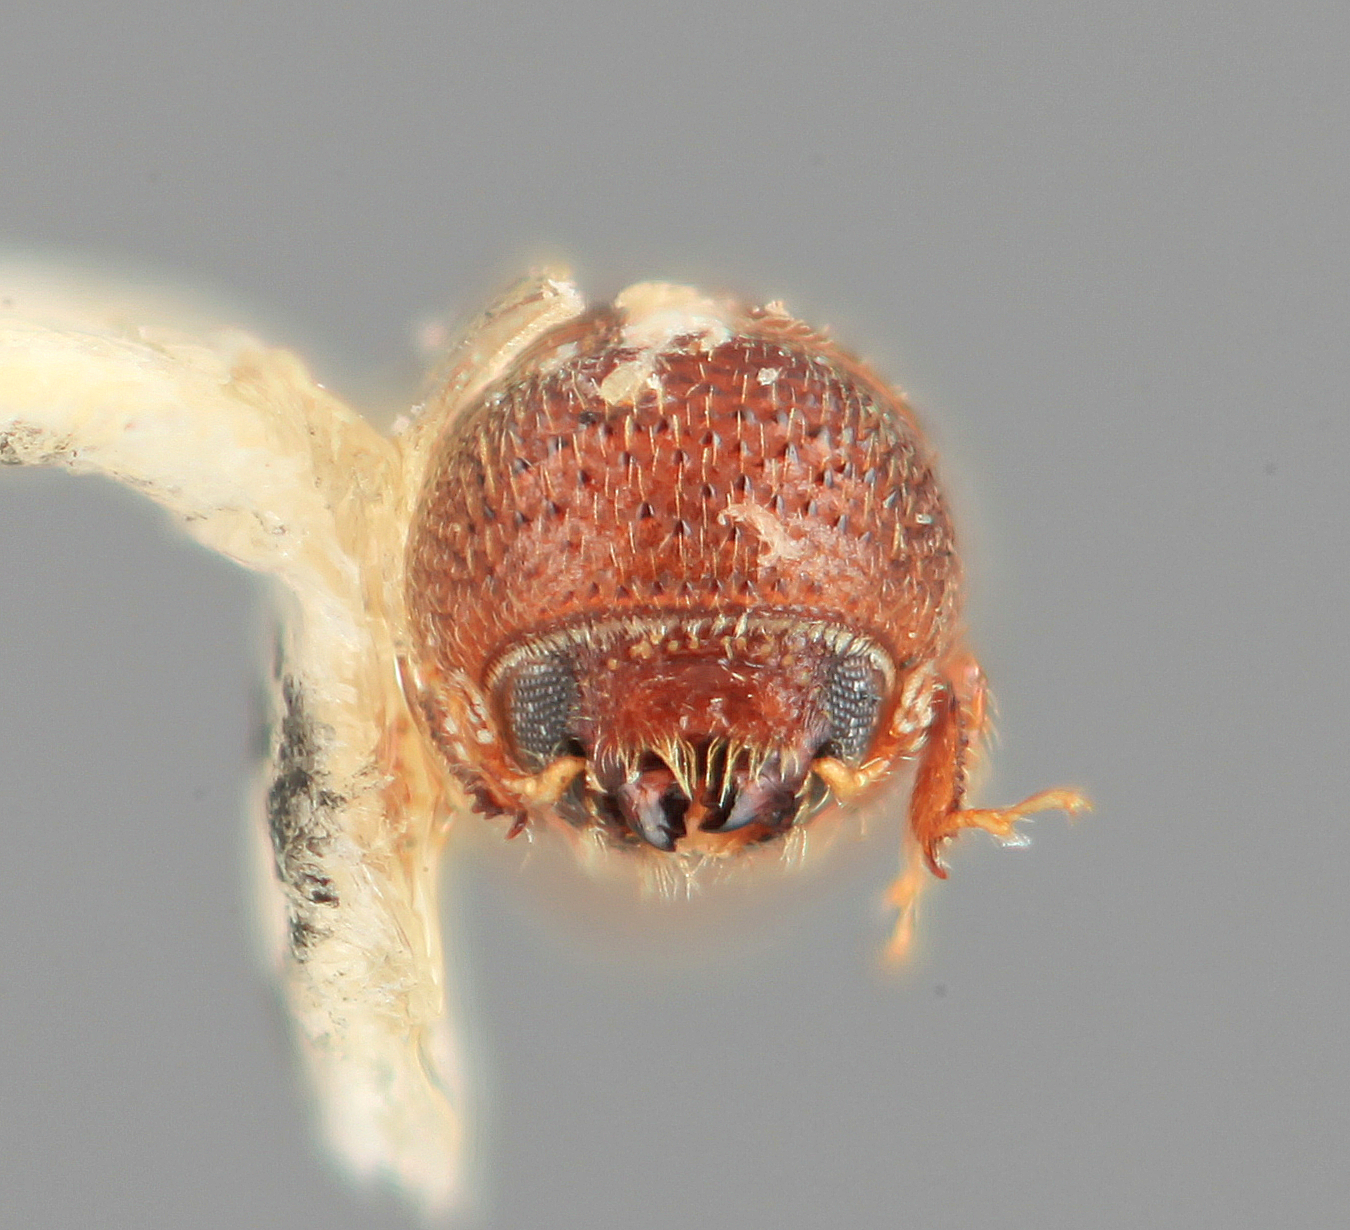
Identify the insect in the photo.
Hylocurus scitulus
